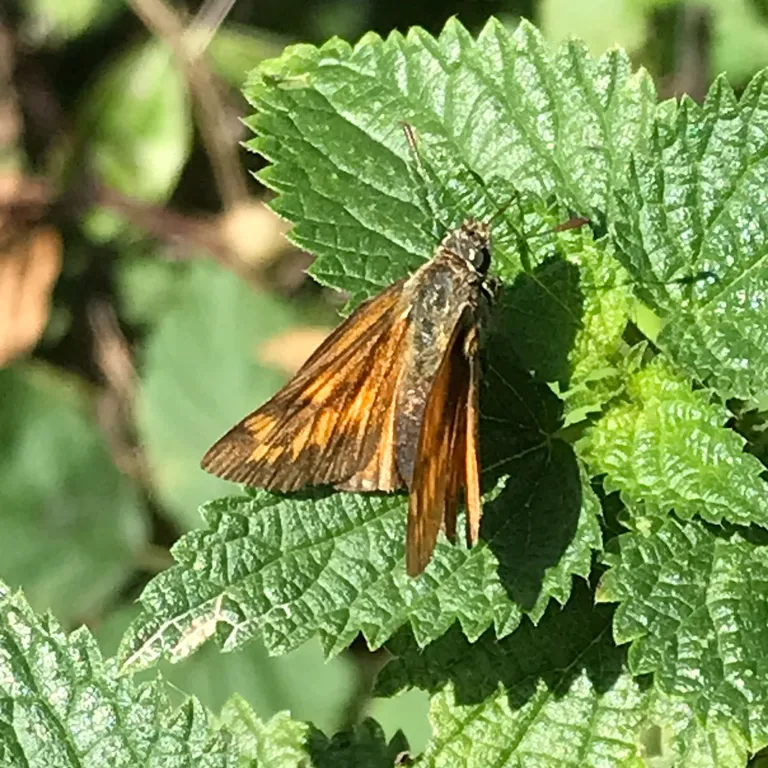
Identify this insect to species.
Ochlodes sylvanus (also Ochlodes venata)
